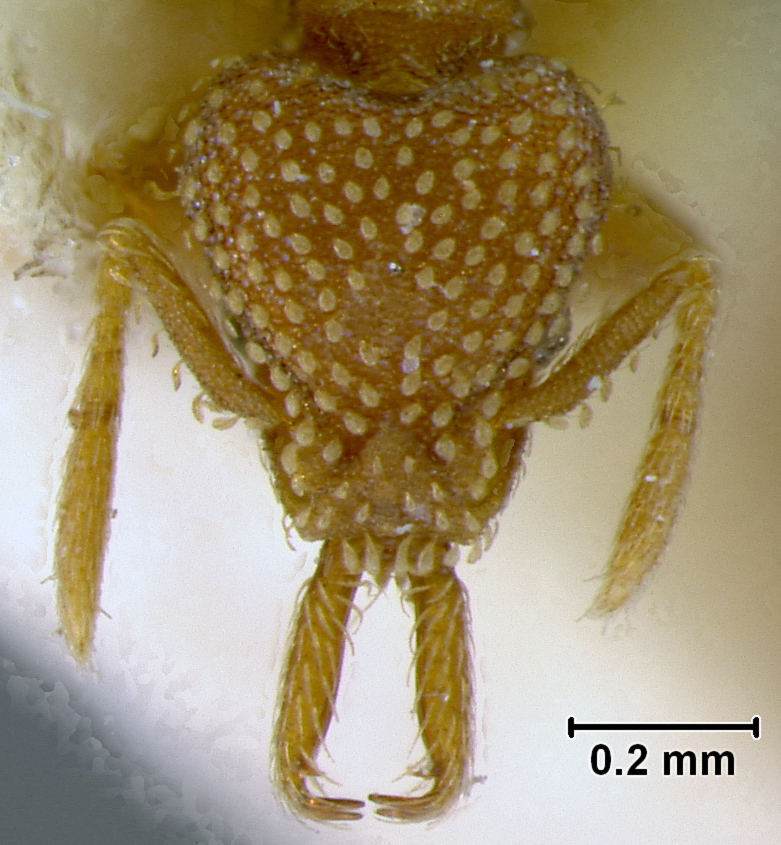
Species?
Strumigenys eggersi
